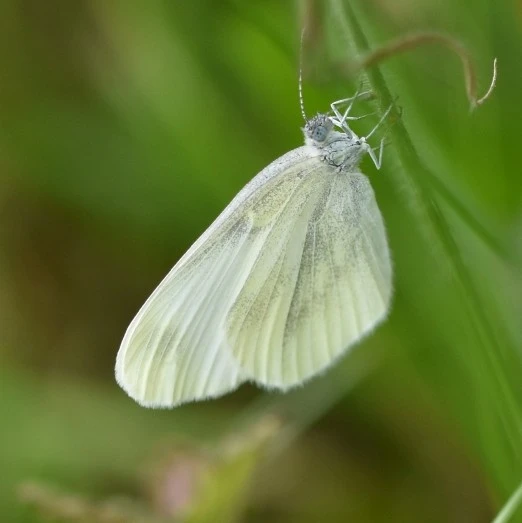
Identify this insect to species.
Leptidea sinapis/juvernica
